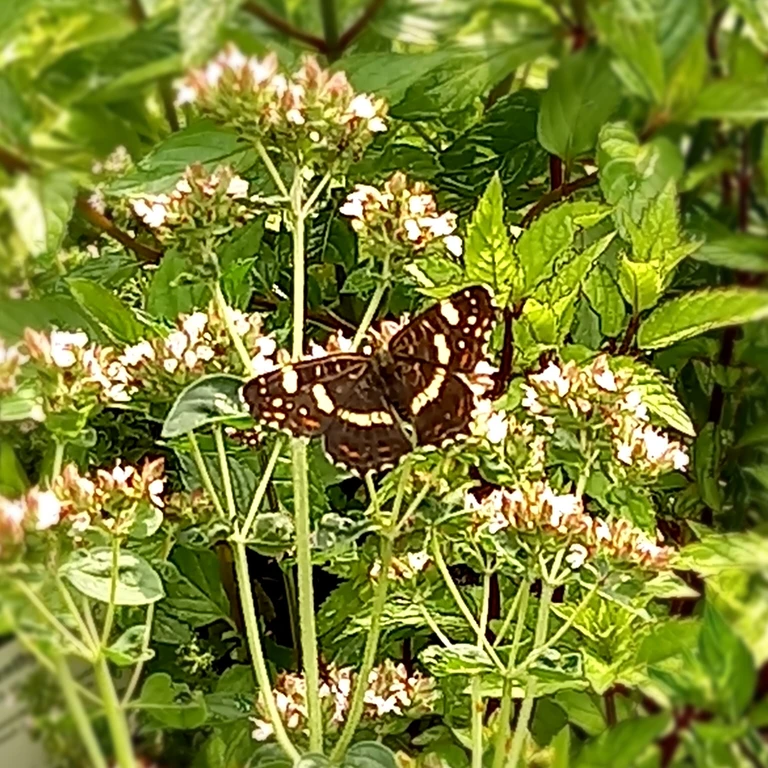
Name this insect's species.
Araschnia levana
